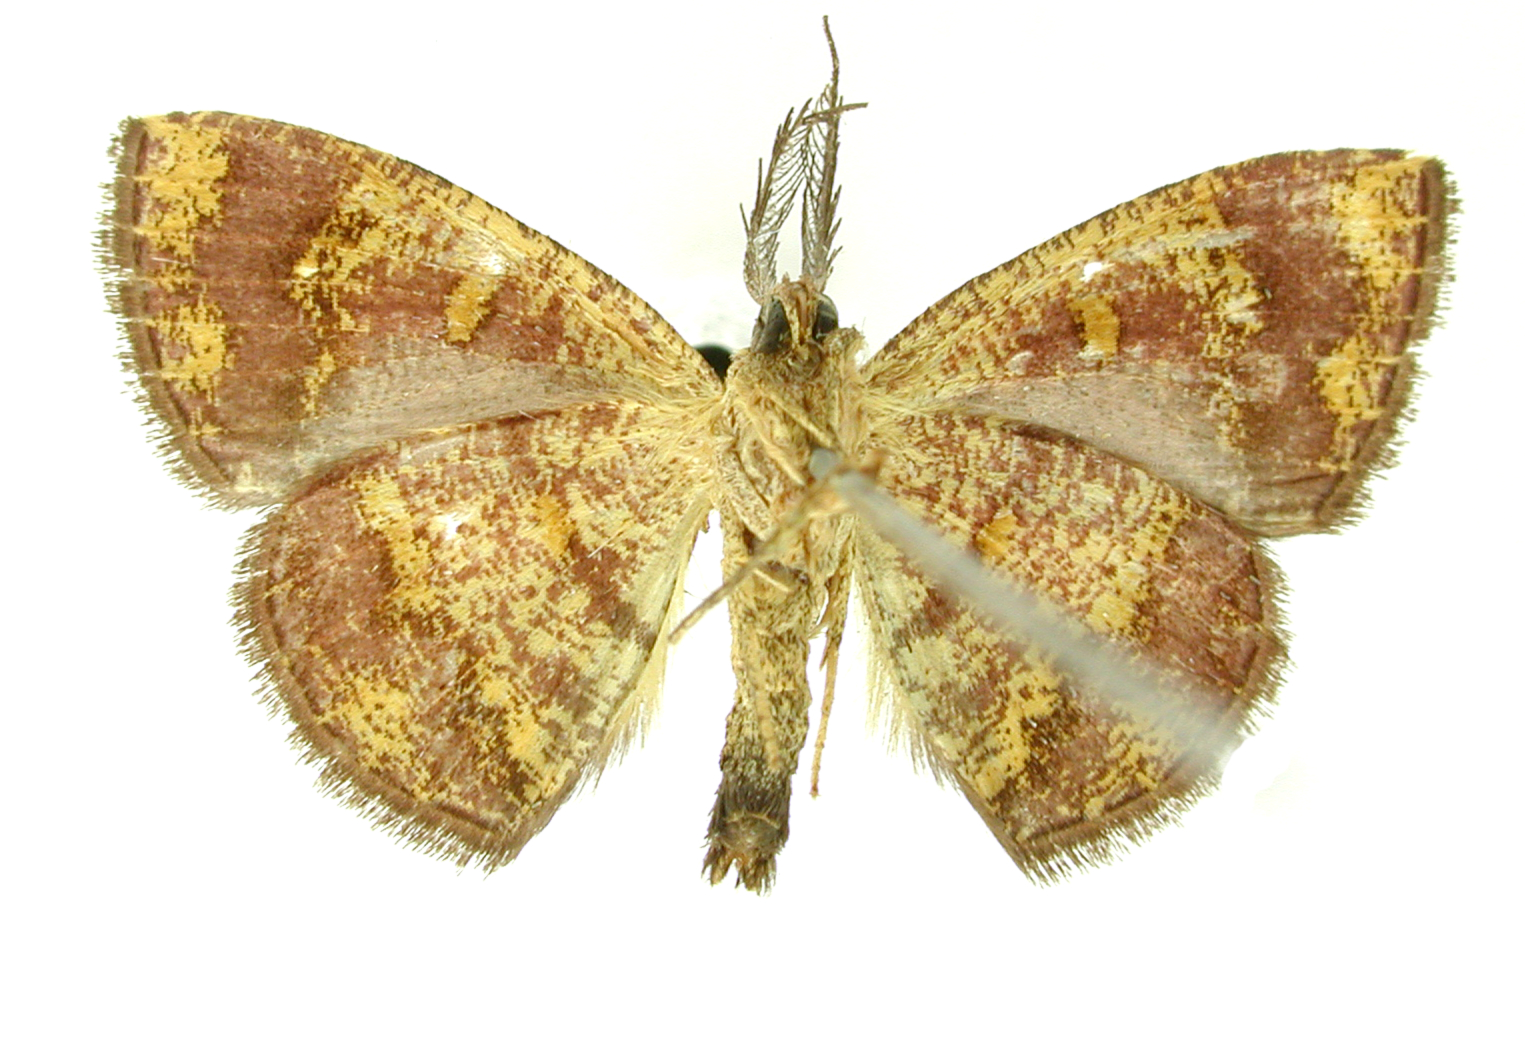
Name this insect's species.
Cyclomia disparilis
